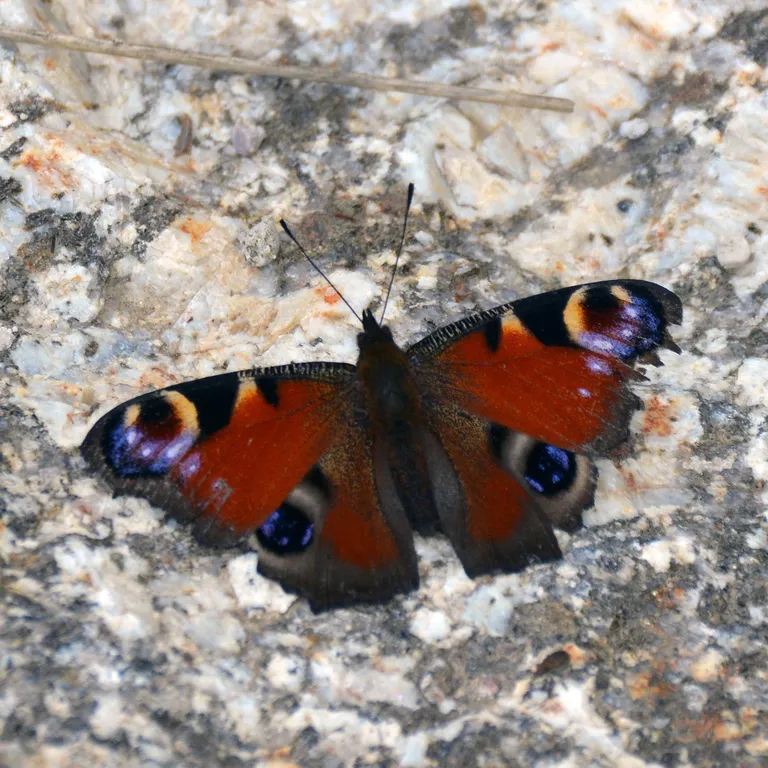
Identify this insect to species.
Aglais io
